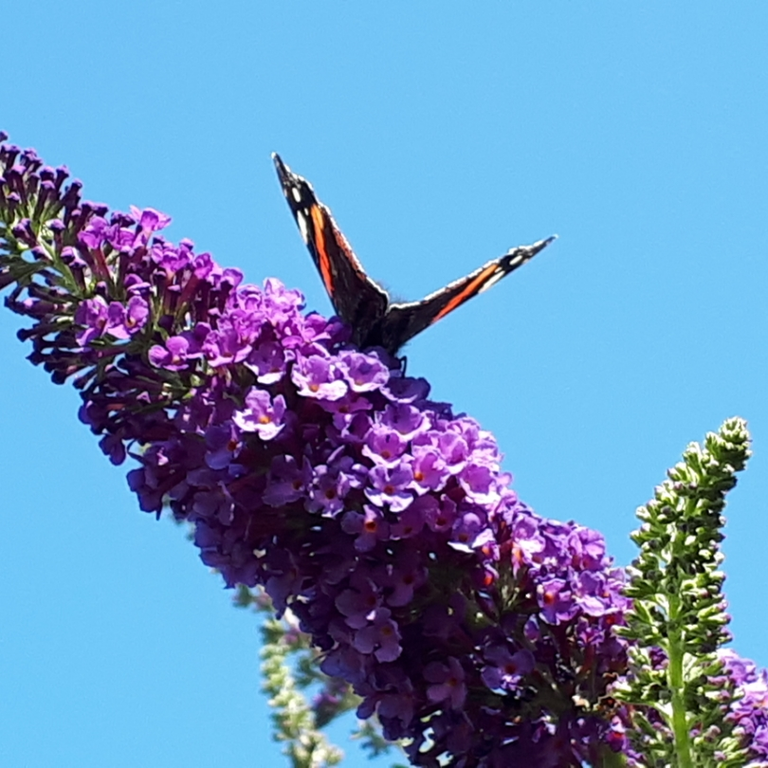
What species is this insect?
Vanessa atalanta
